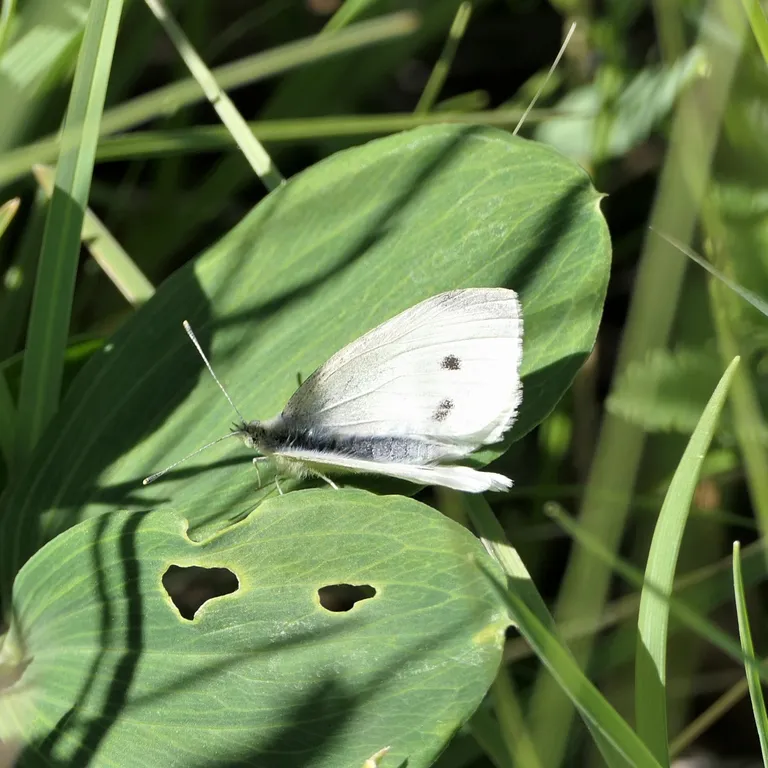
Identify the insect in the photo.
Pieris rapae
